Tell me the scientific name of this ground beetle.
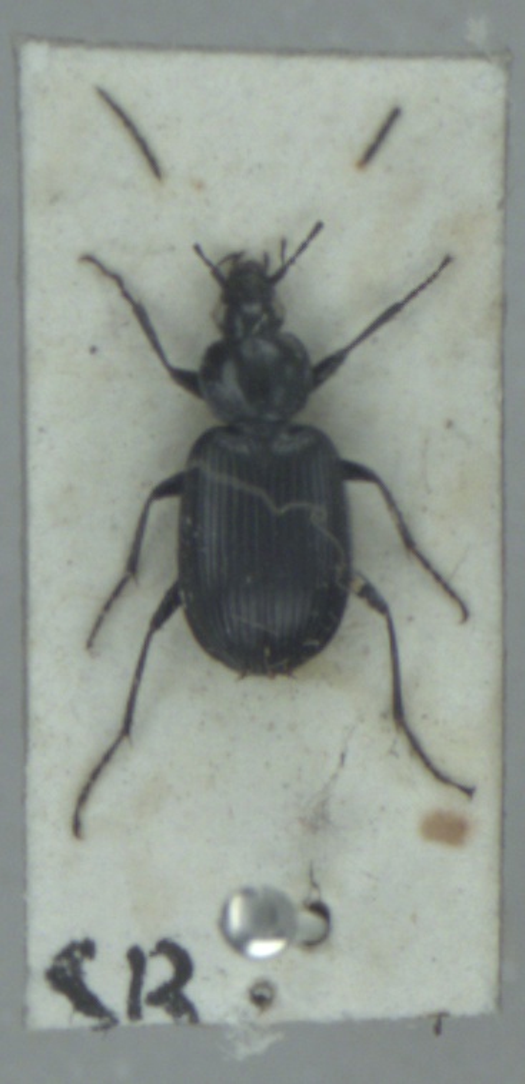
Agonum emarginatum
